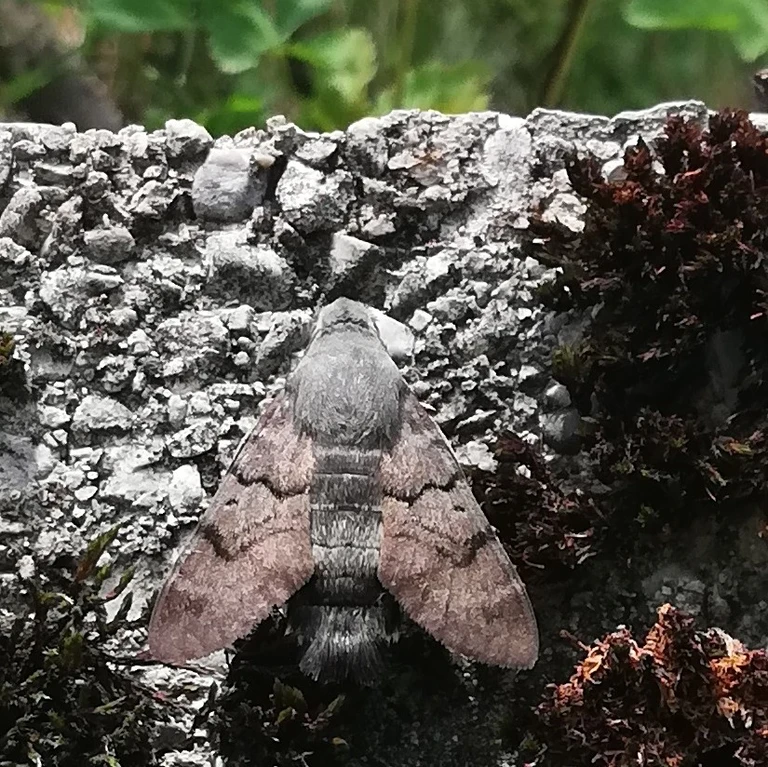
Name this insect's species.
Macroglossum stellatarum
